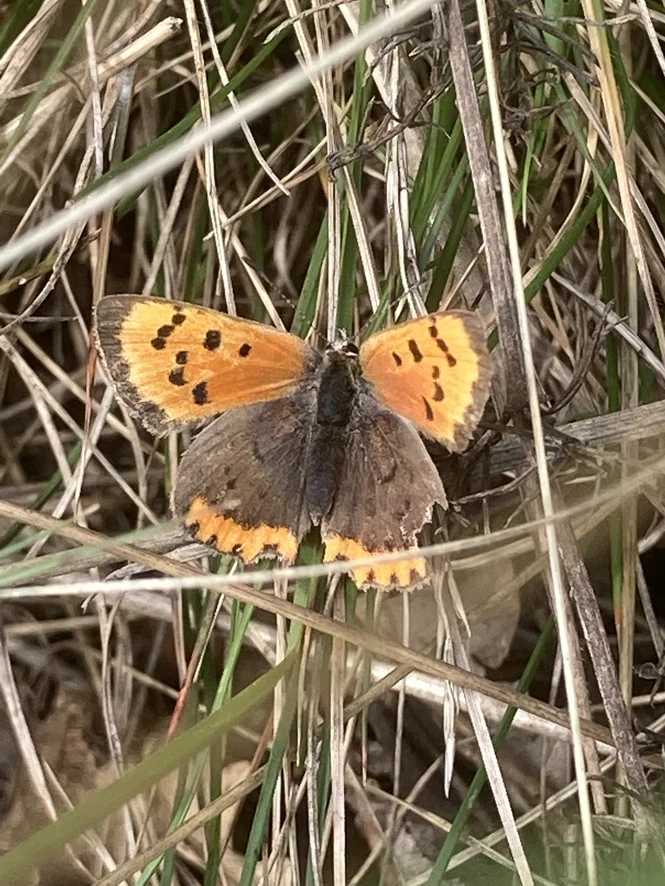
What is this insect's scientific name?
Lycaena phlaeas
